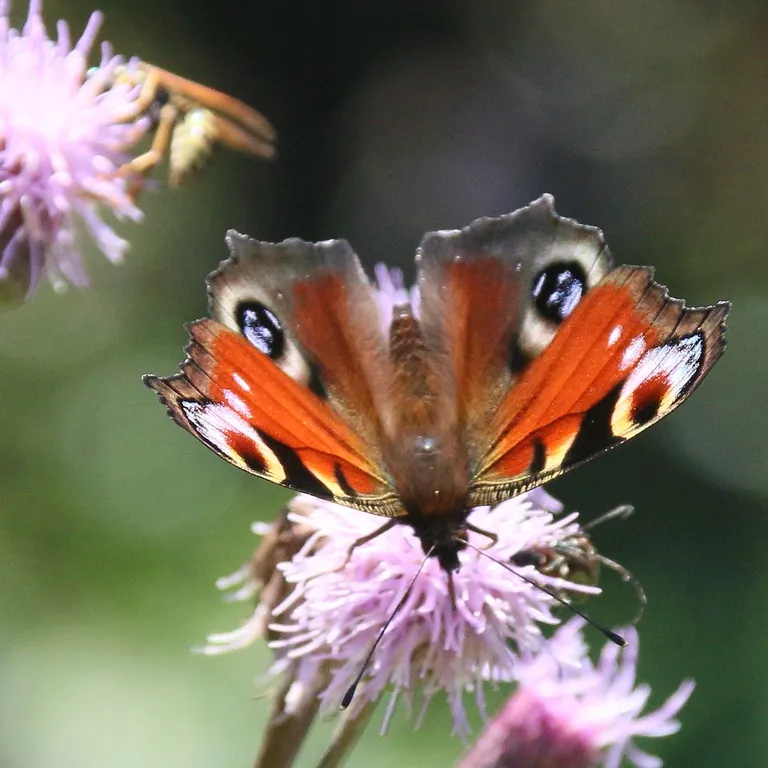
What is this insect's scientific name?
Aglais io
